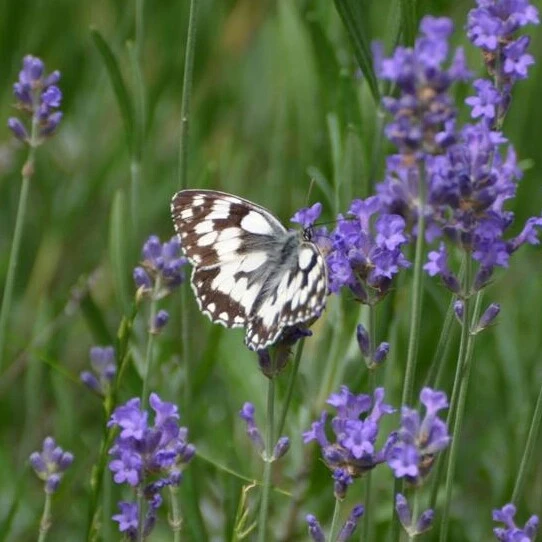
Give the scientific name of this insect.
Melanargia galathea
